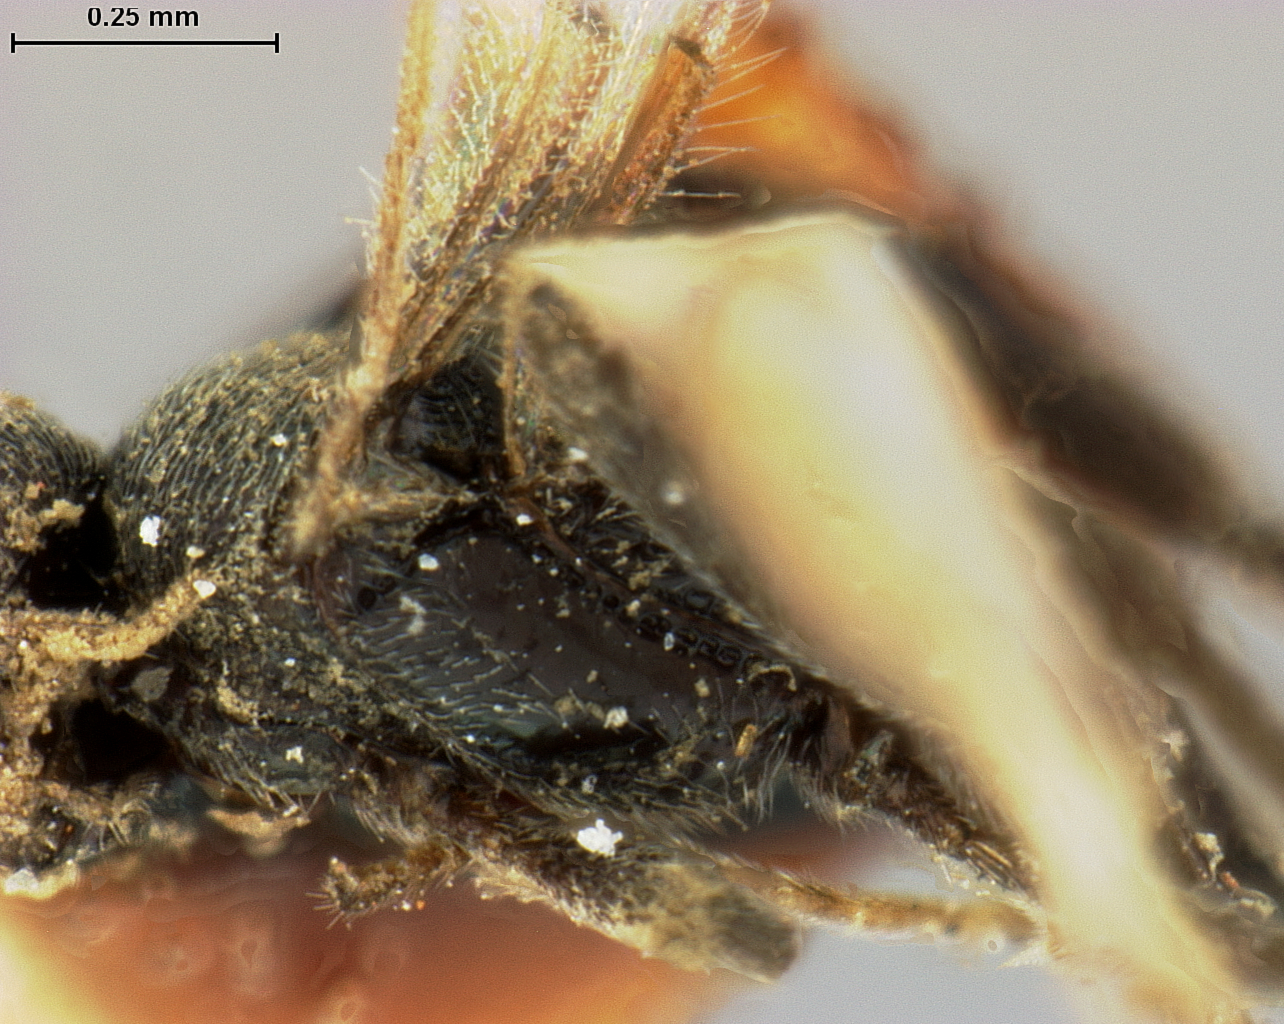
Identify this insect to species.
Acoelius australiensis
